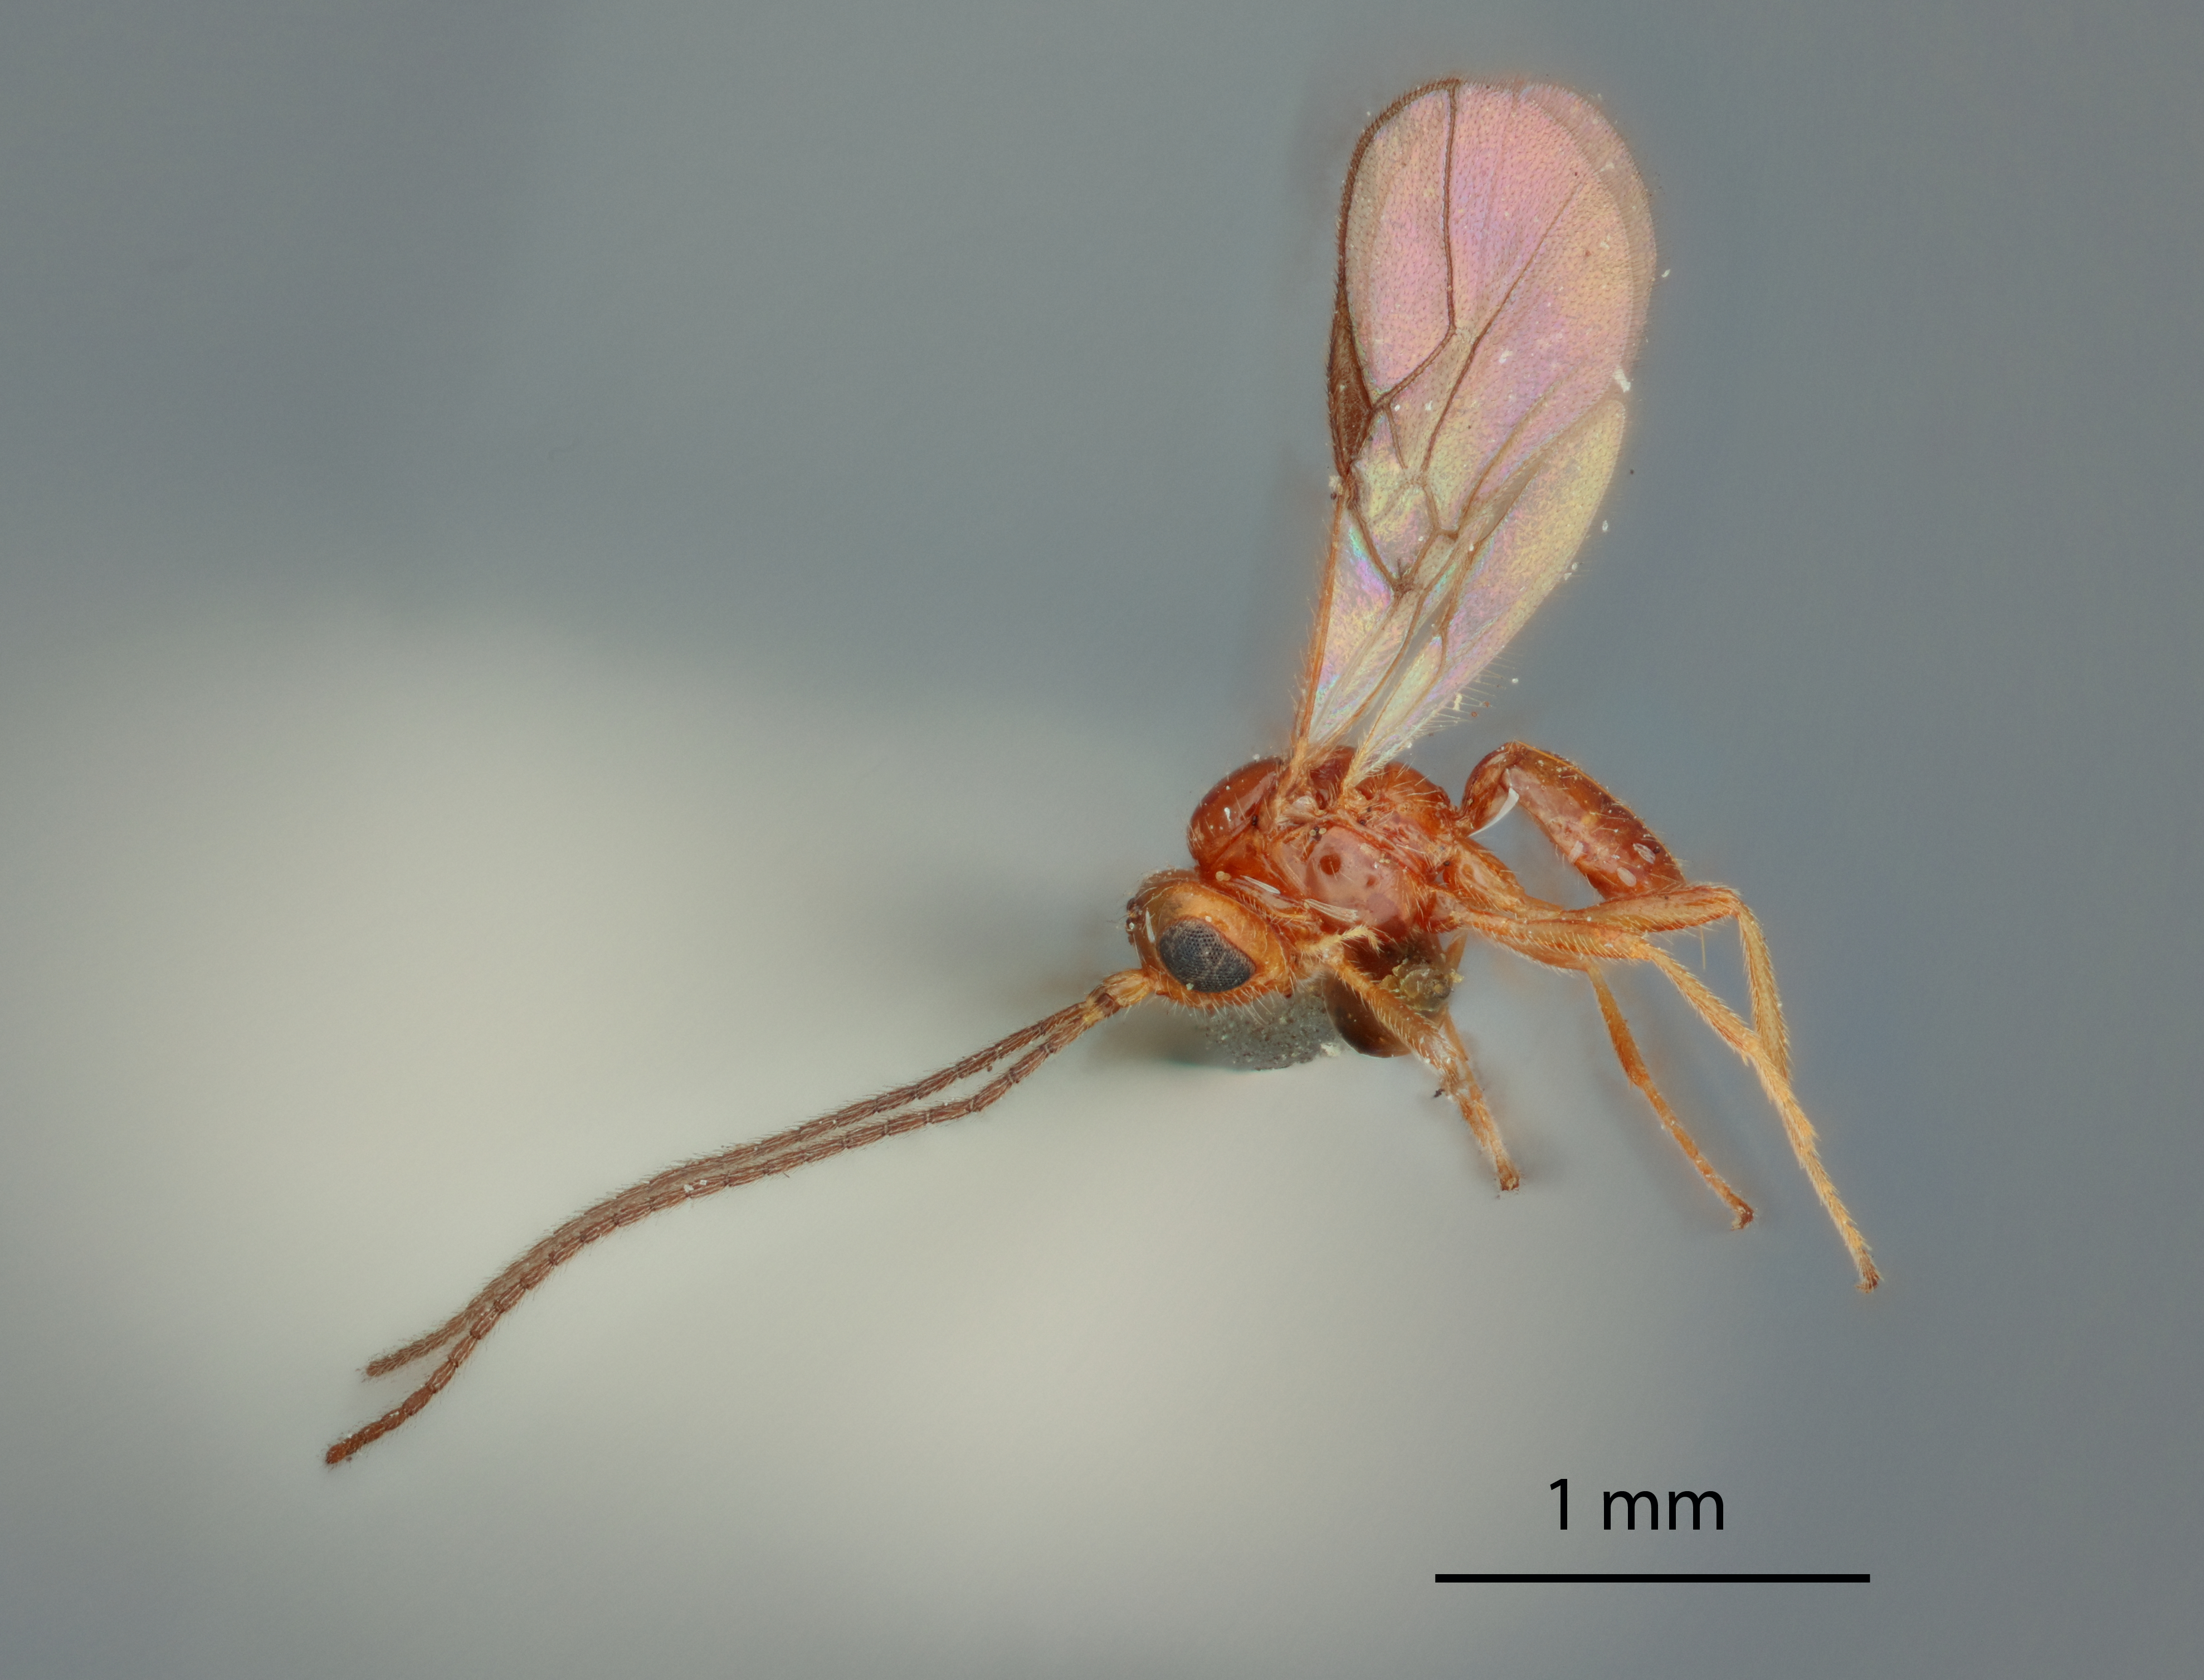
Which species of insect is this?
Opius commodus
